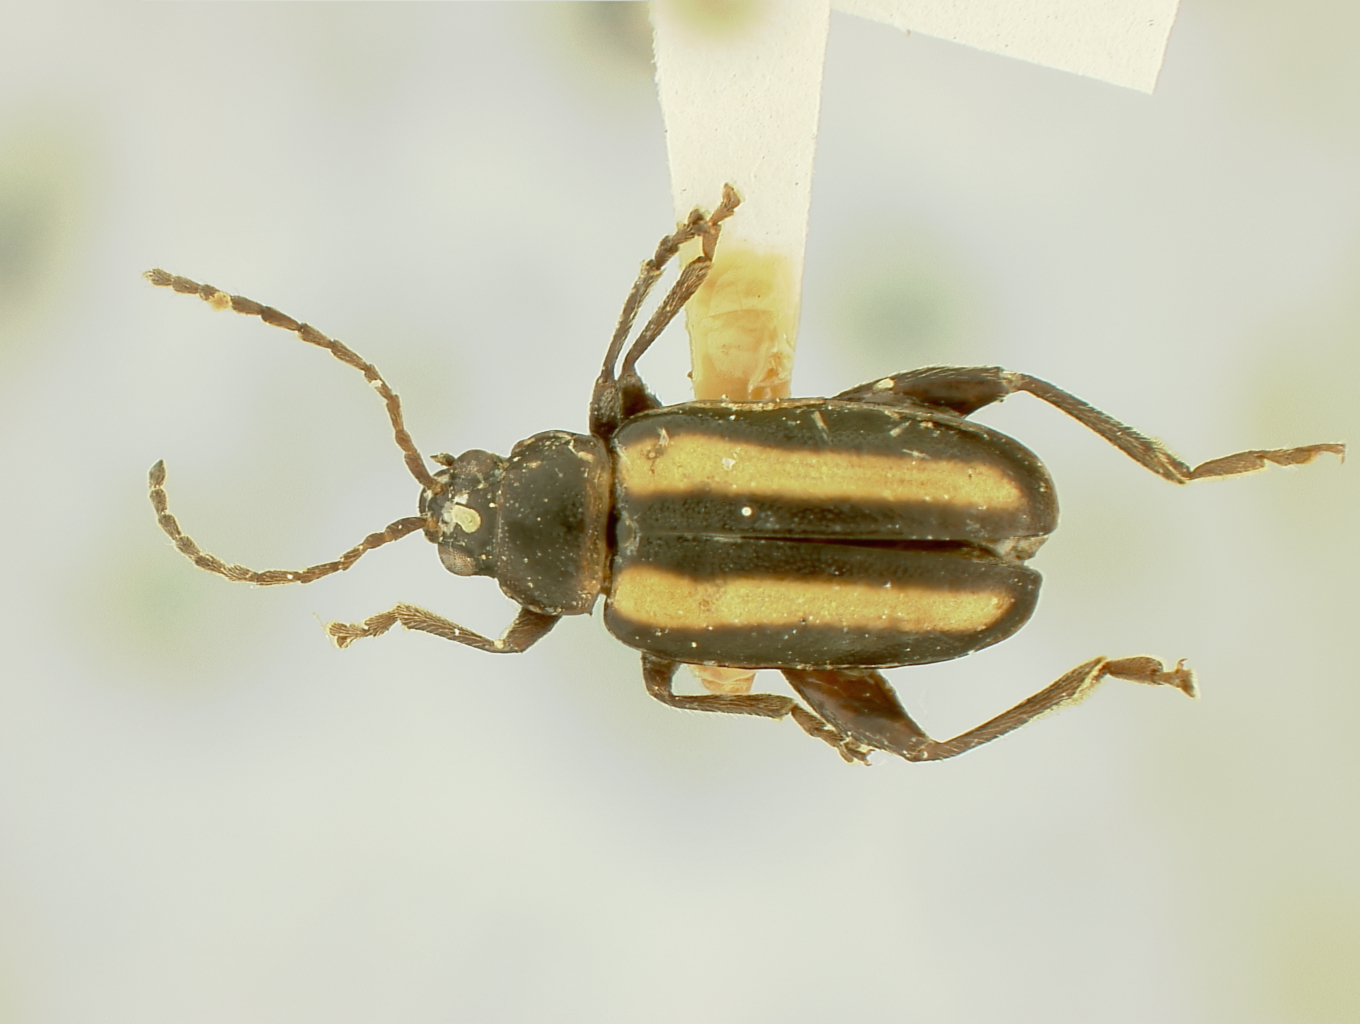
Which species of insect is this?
Systena dimorpha
